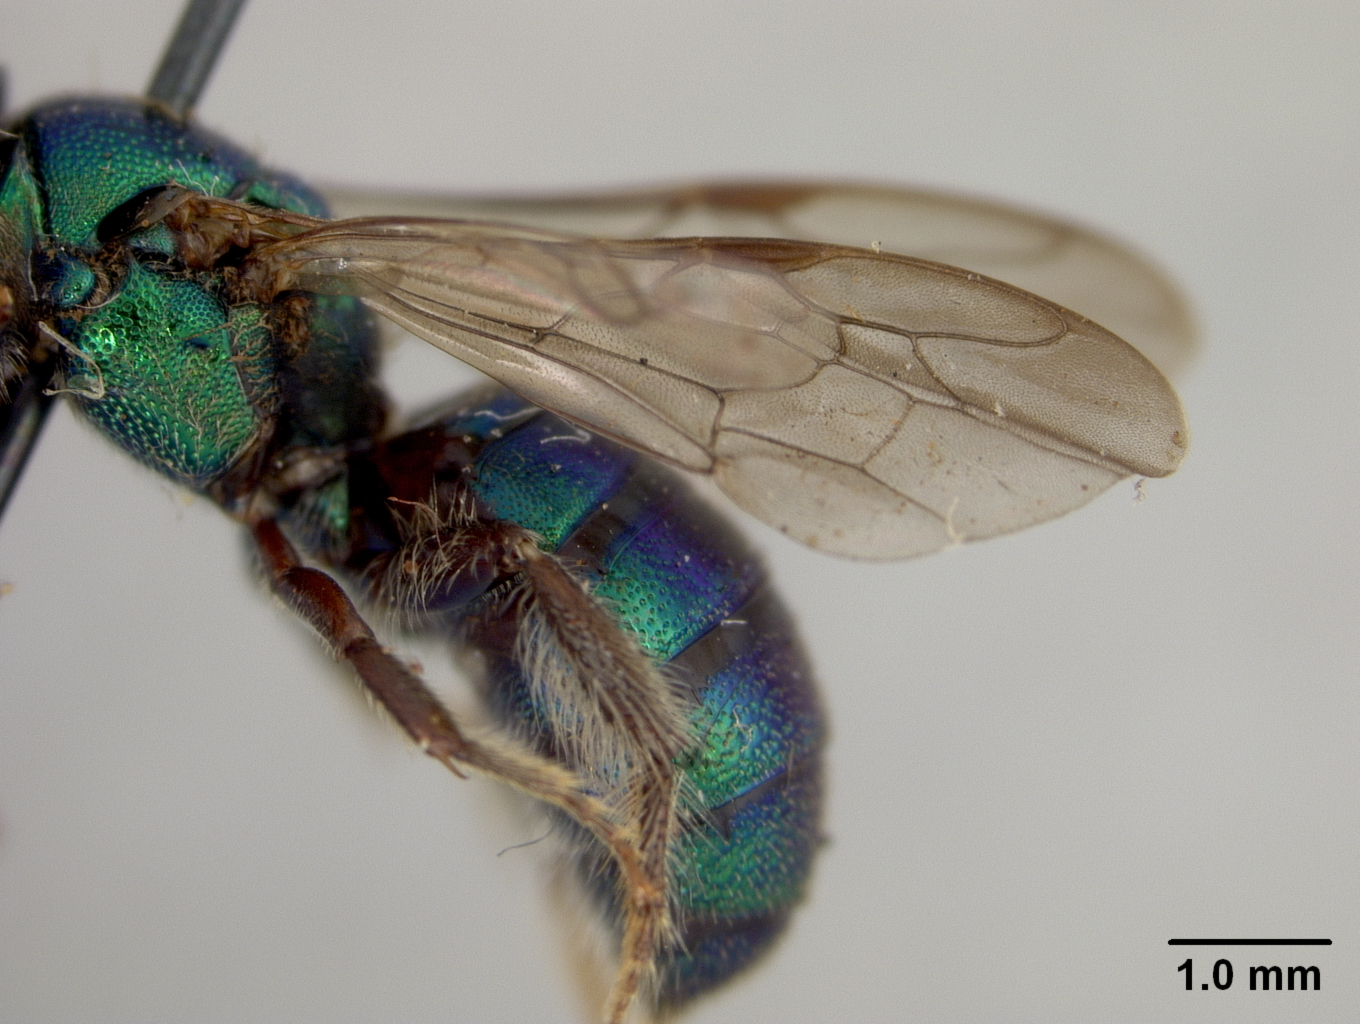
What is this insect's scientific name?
Ceratina triangulifera
